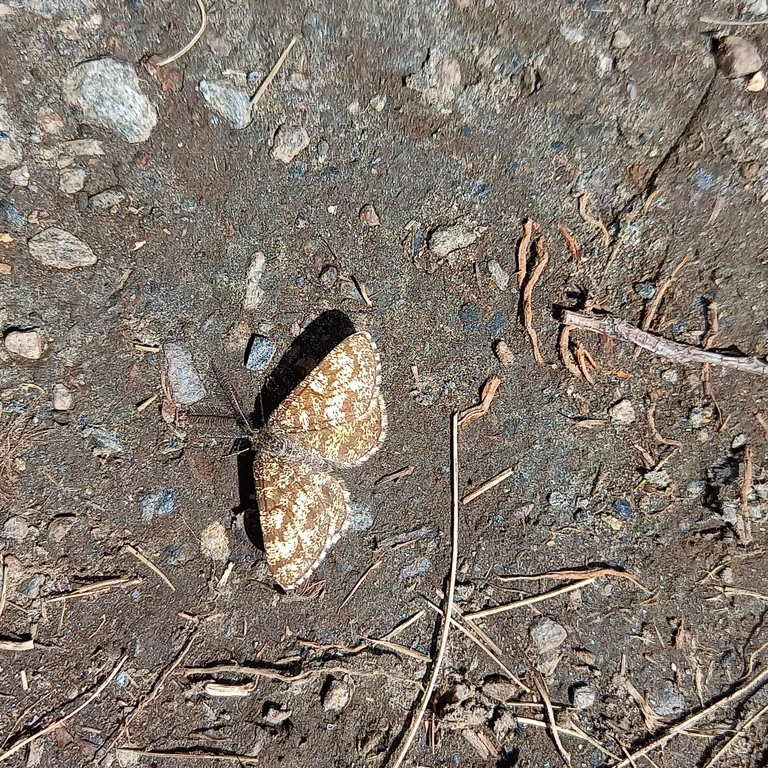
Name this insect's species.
Ematurga atomaria
